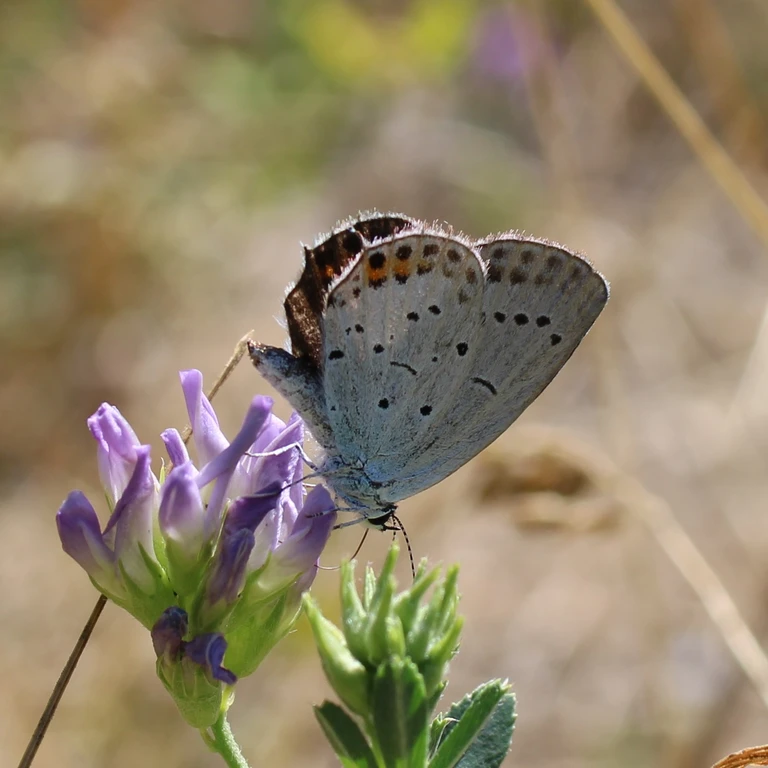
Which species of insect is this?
Cupido argiades (also Elkalyce argiades)
